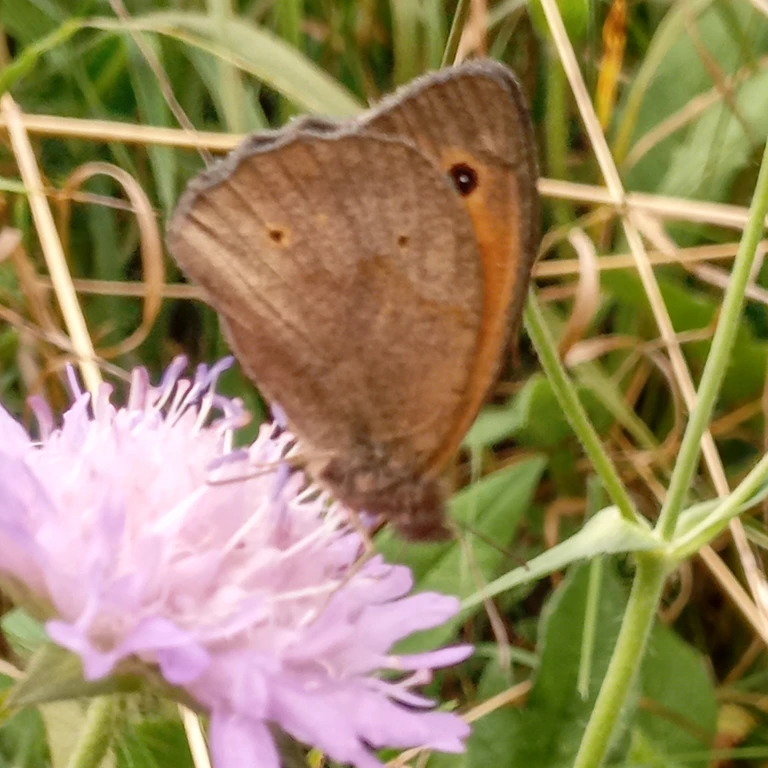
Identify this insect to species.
Maniola jurtina
